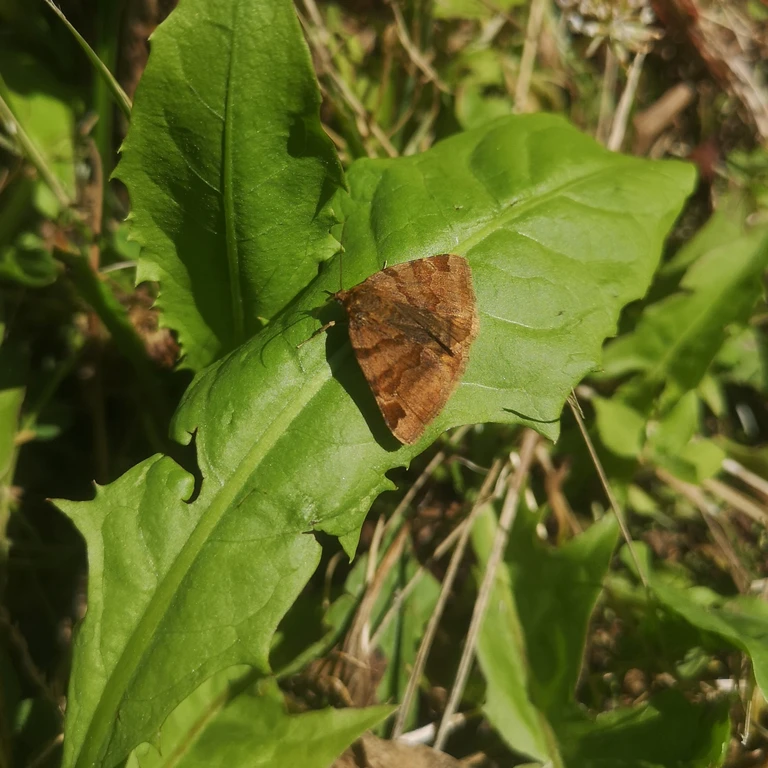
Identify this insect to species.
Euclidia glyphica
